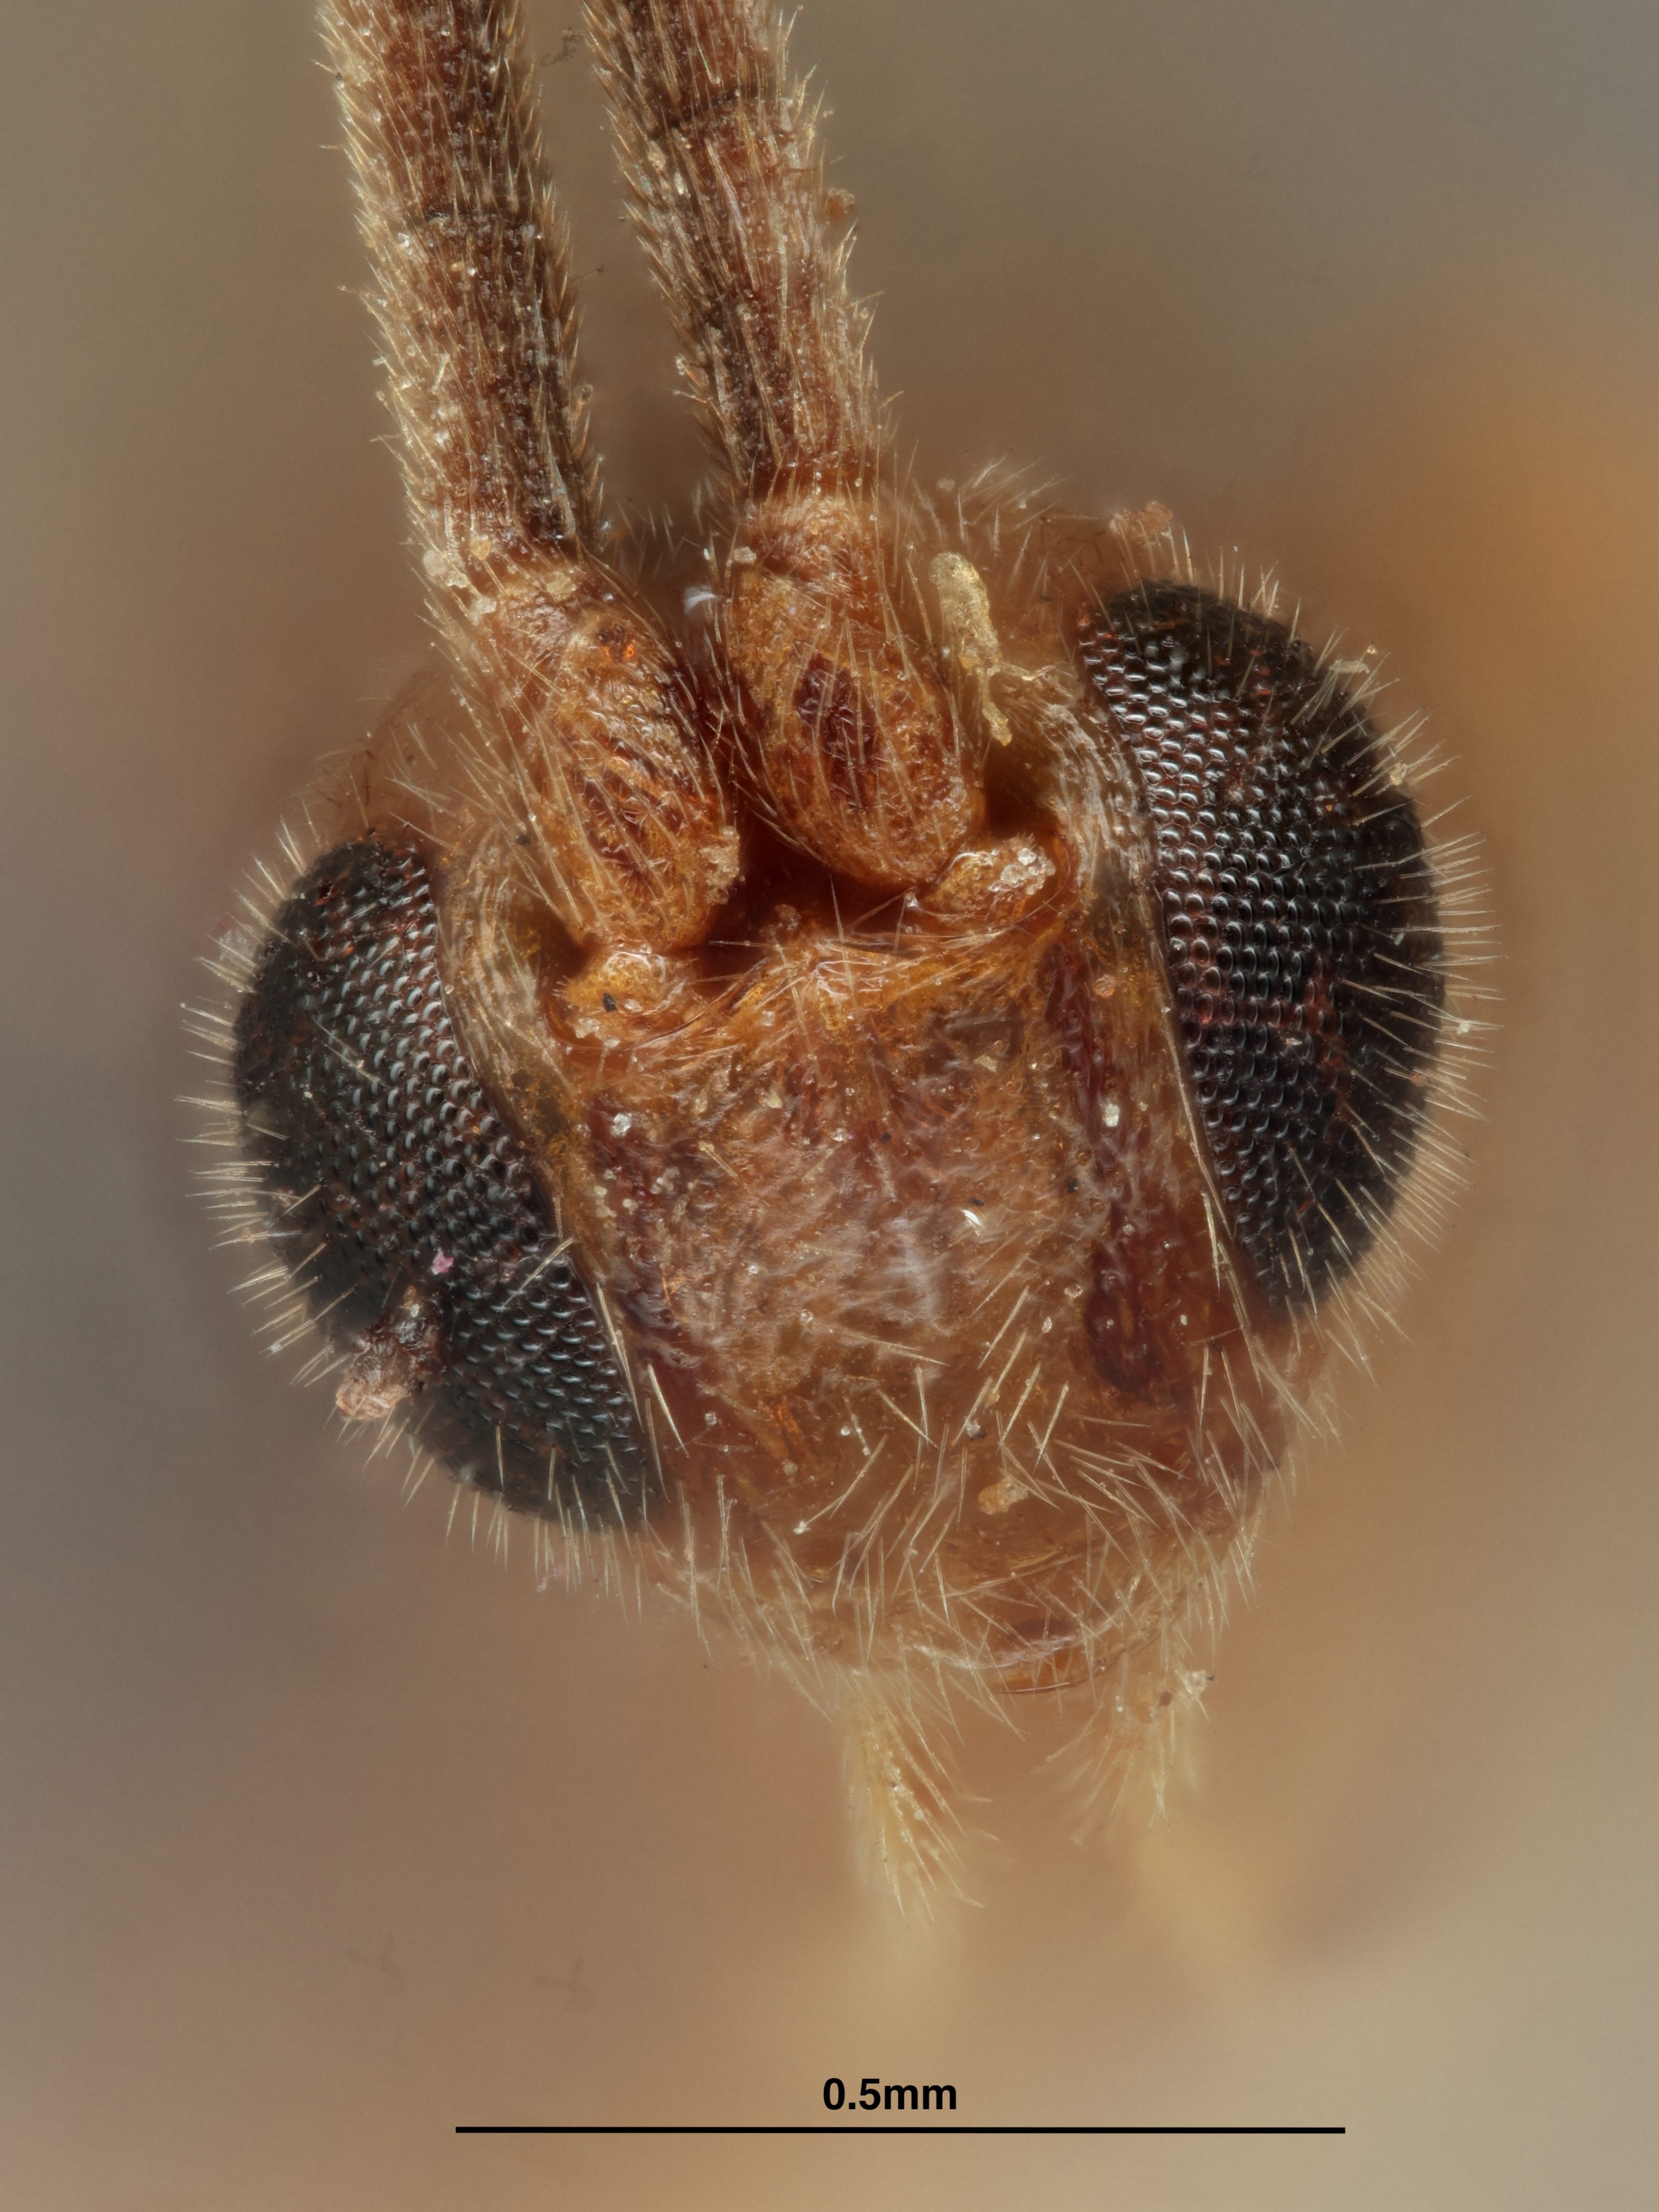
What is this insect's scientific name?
Apanteles thyone
